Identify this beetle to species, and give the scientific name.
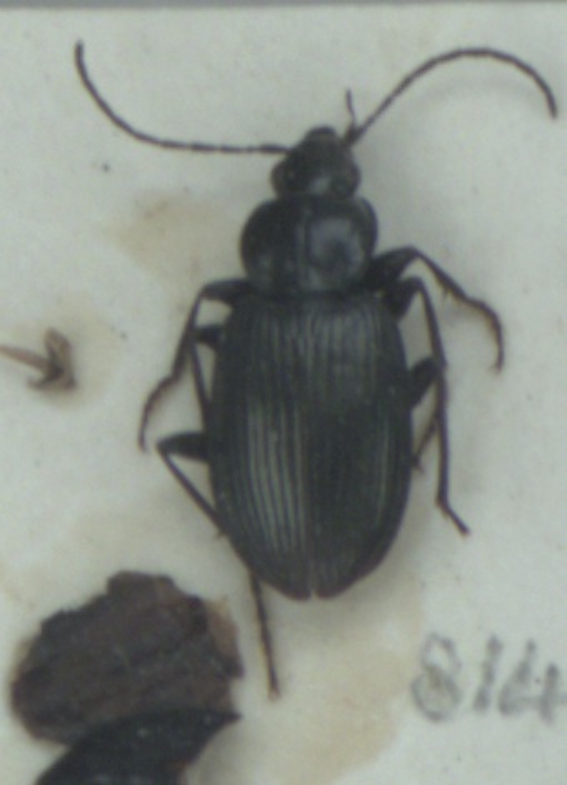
Agonum viduum
